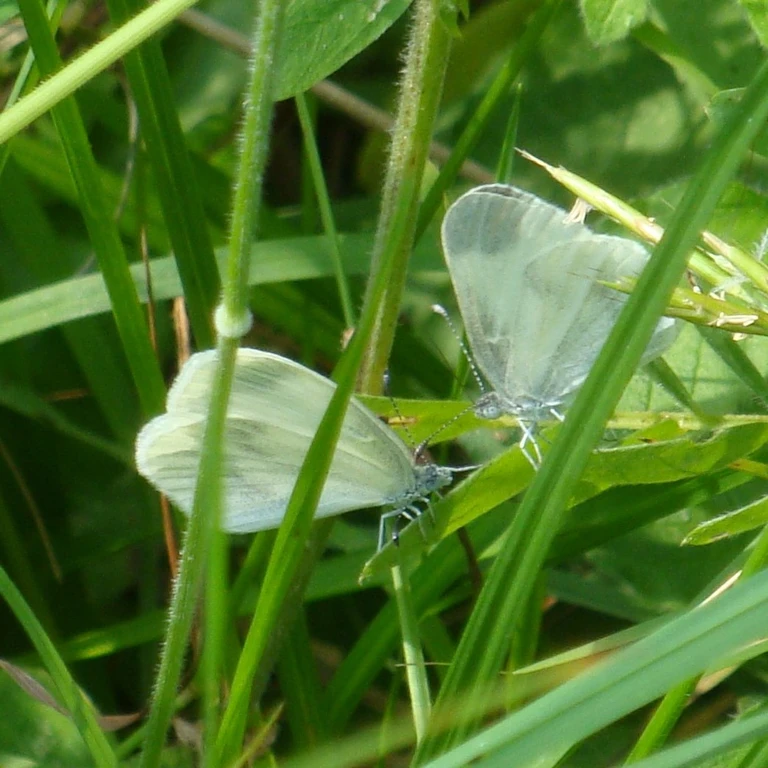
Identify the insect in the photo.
Leptidea sinapis/juvernica
